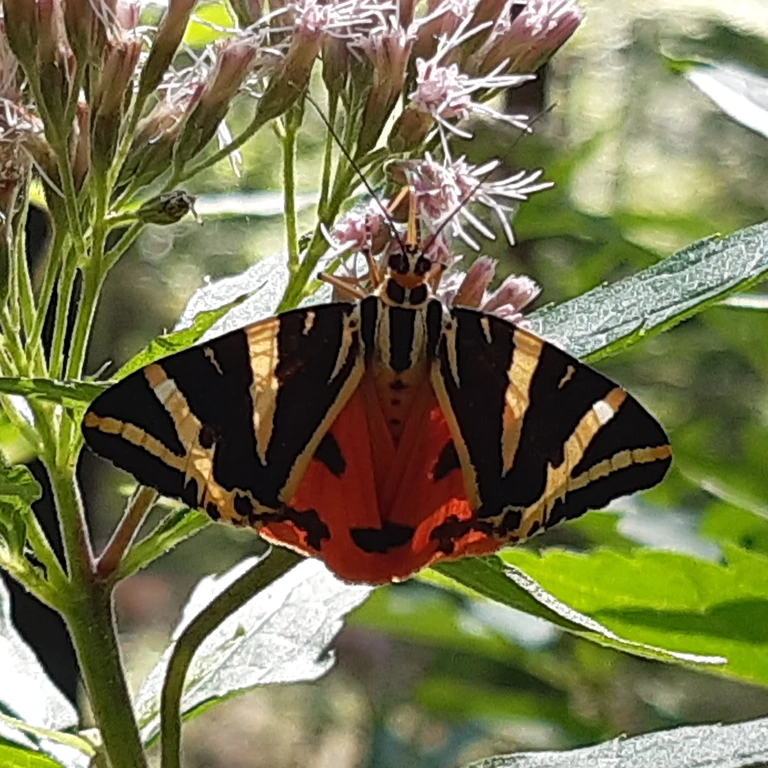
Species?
Euplagia quadripunctaria
